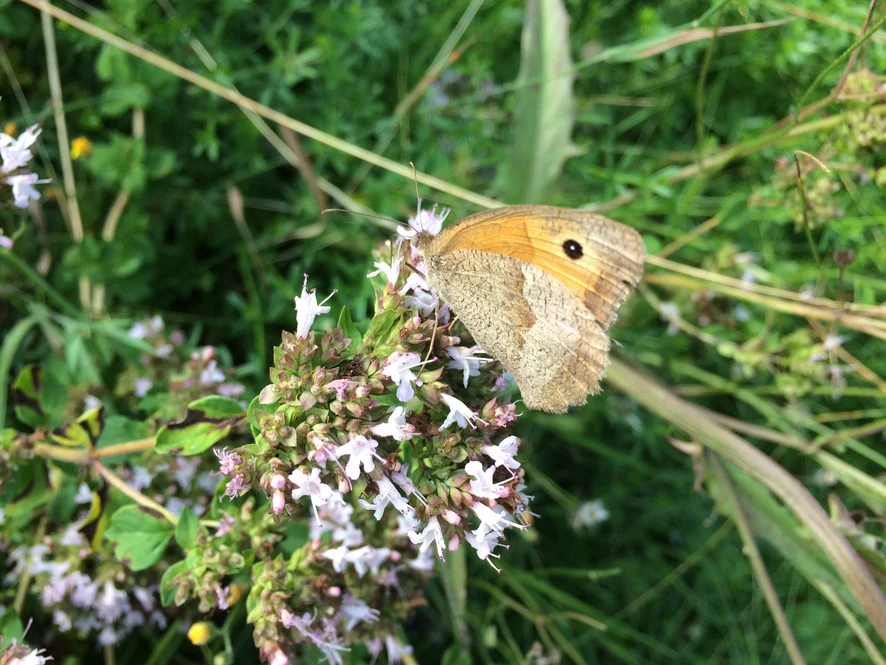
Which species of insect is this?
Maniola jurtina
